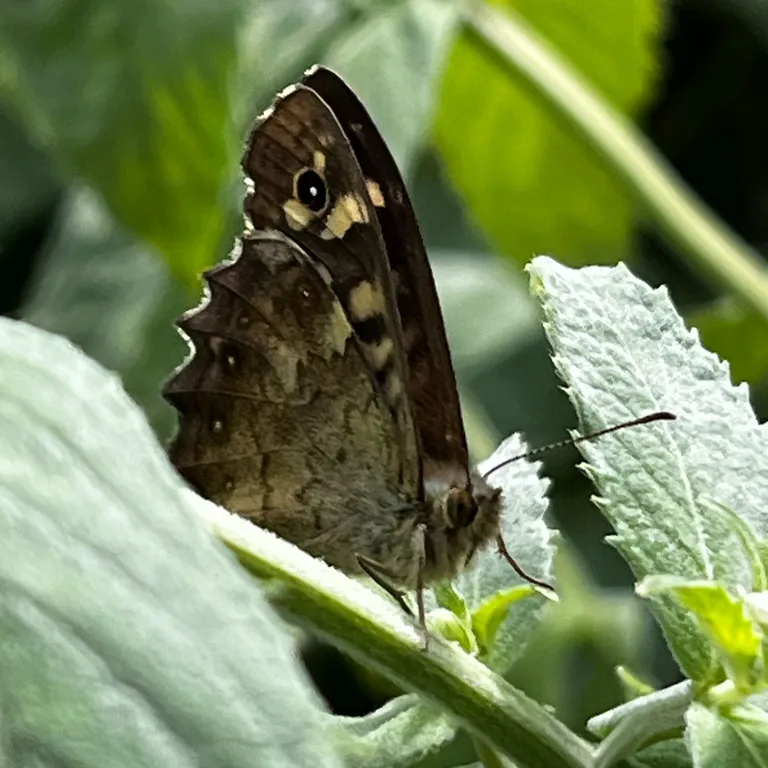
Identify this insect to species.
Pararge aegeria
